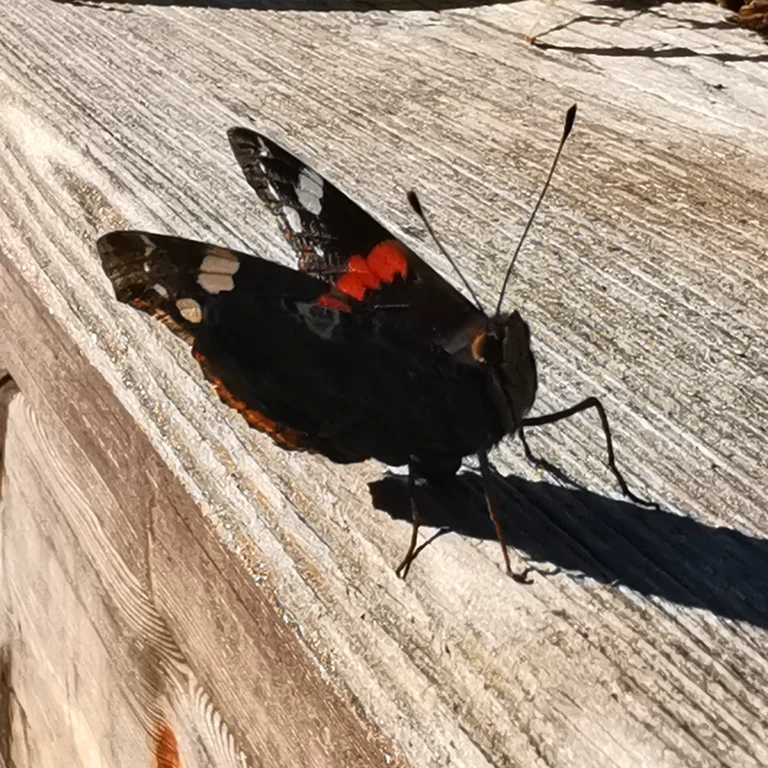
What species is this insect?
Vanessa atalanta
